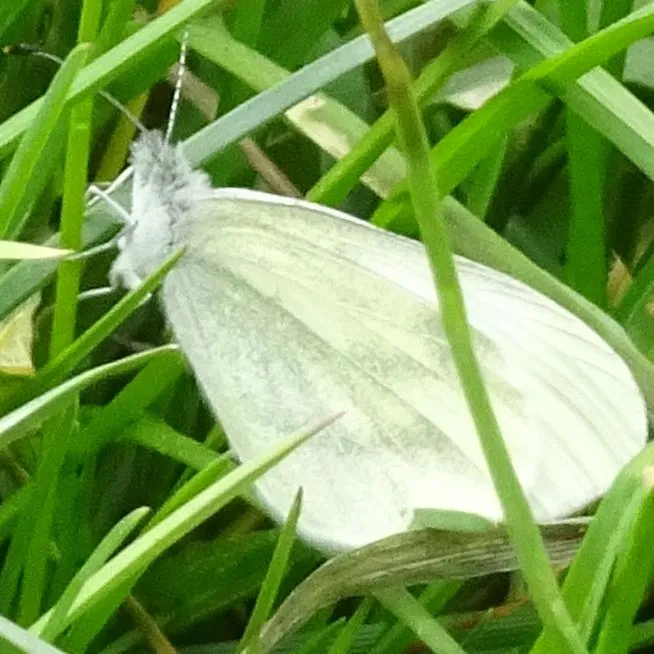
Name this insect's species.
Leptidea sinapis/juvernica
